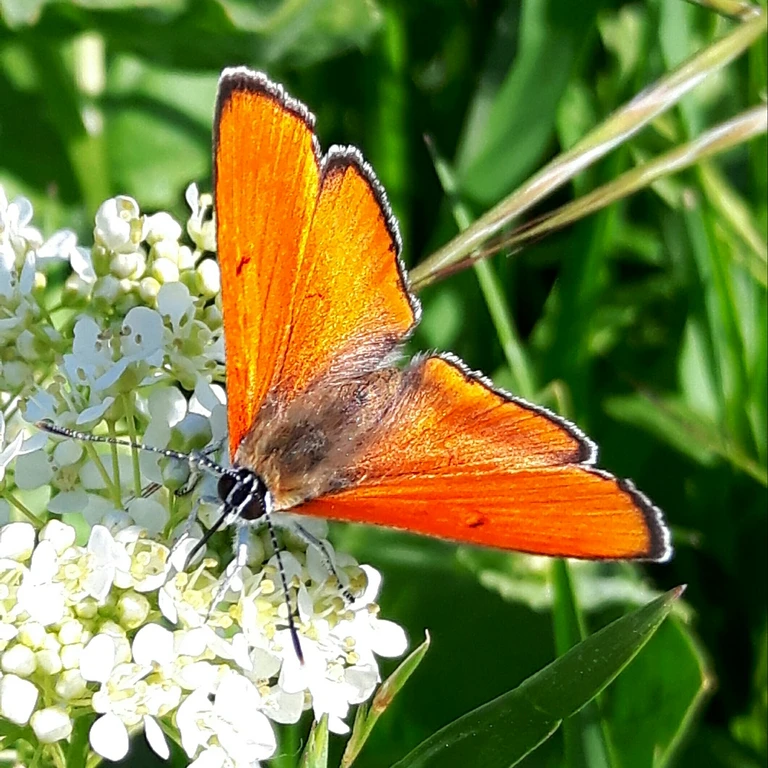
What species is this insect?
Lycaena dispar
